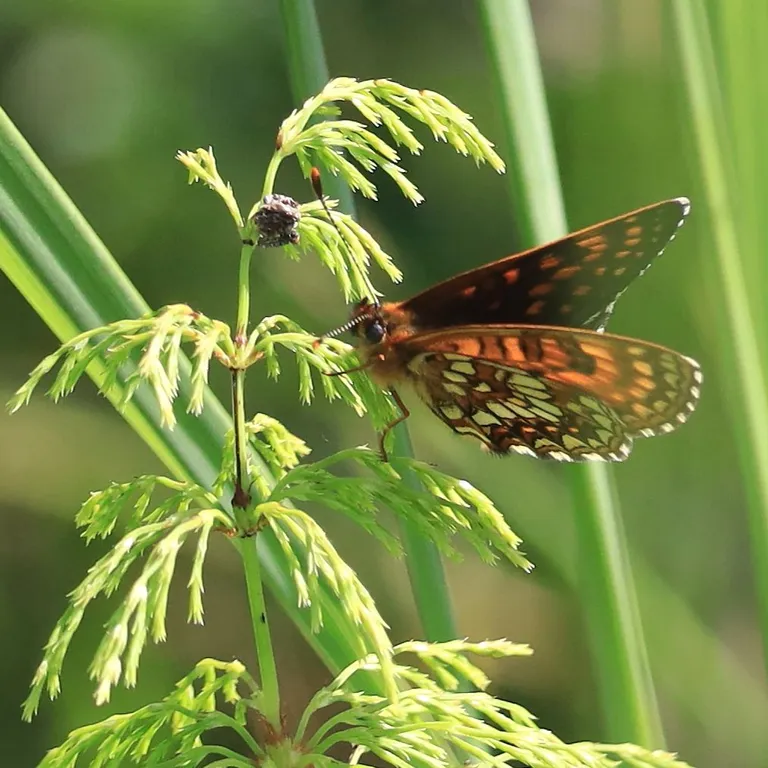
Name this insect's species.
Melitaea diamina
